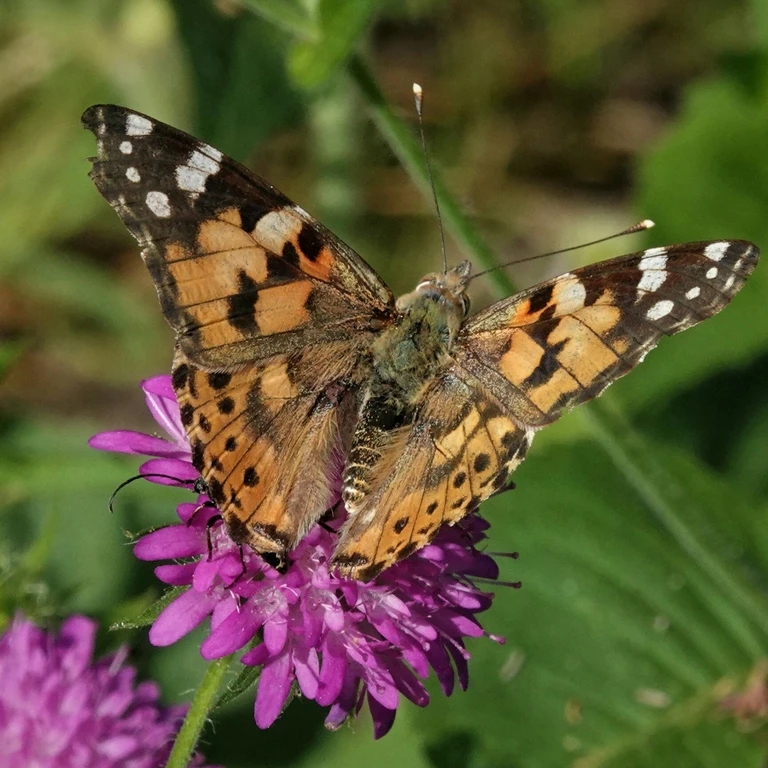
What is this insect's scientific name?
Vanessa cardui
